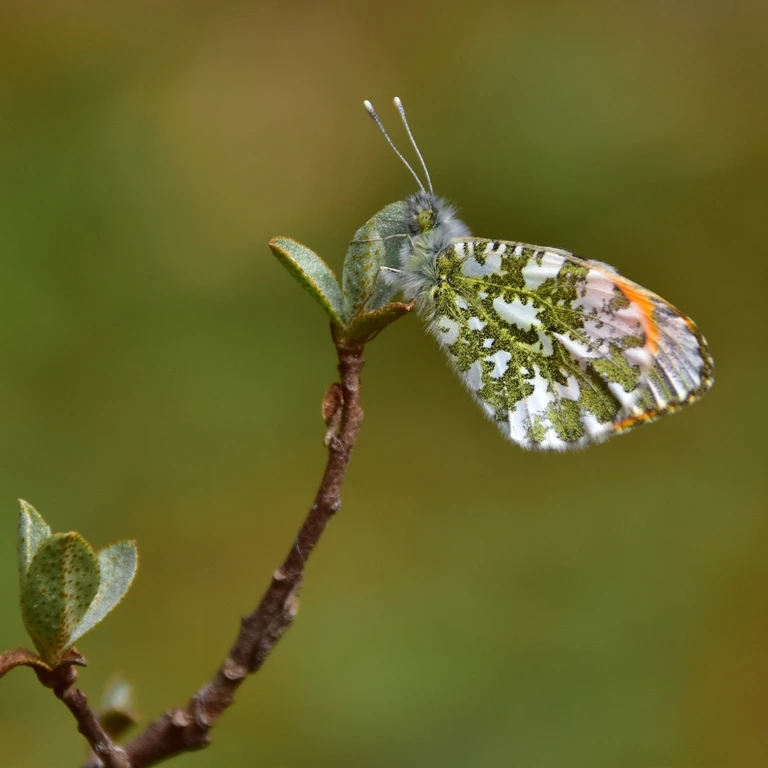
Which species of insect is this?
Anthocharis cardamines
